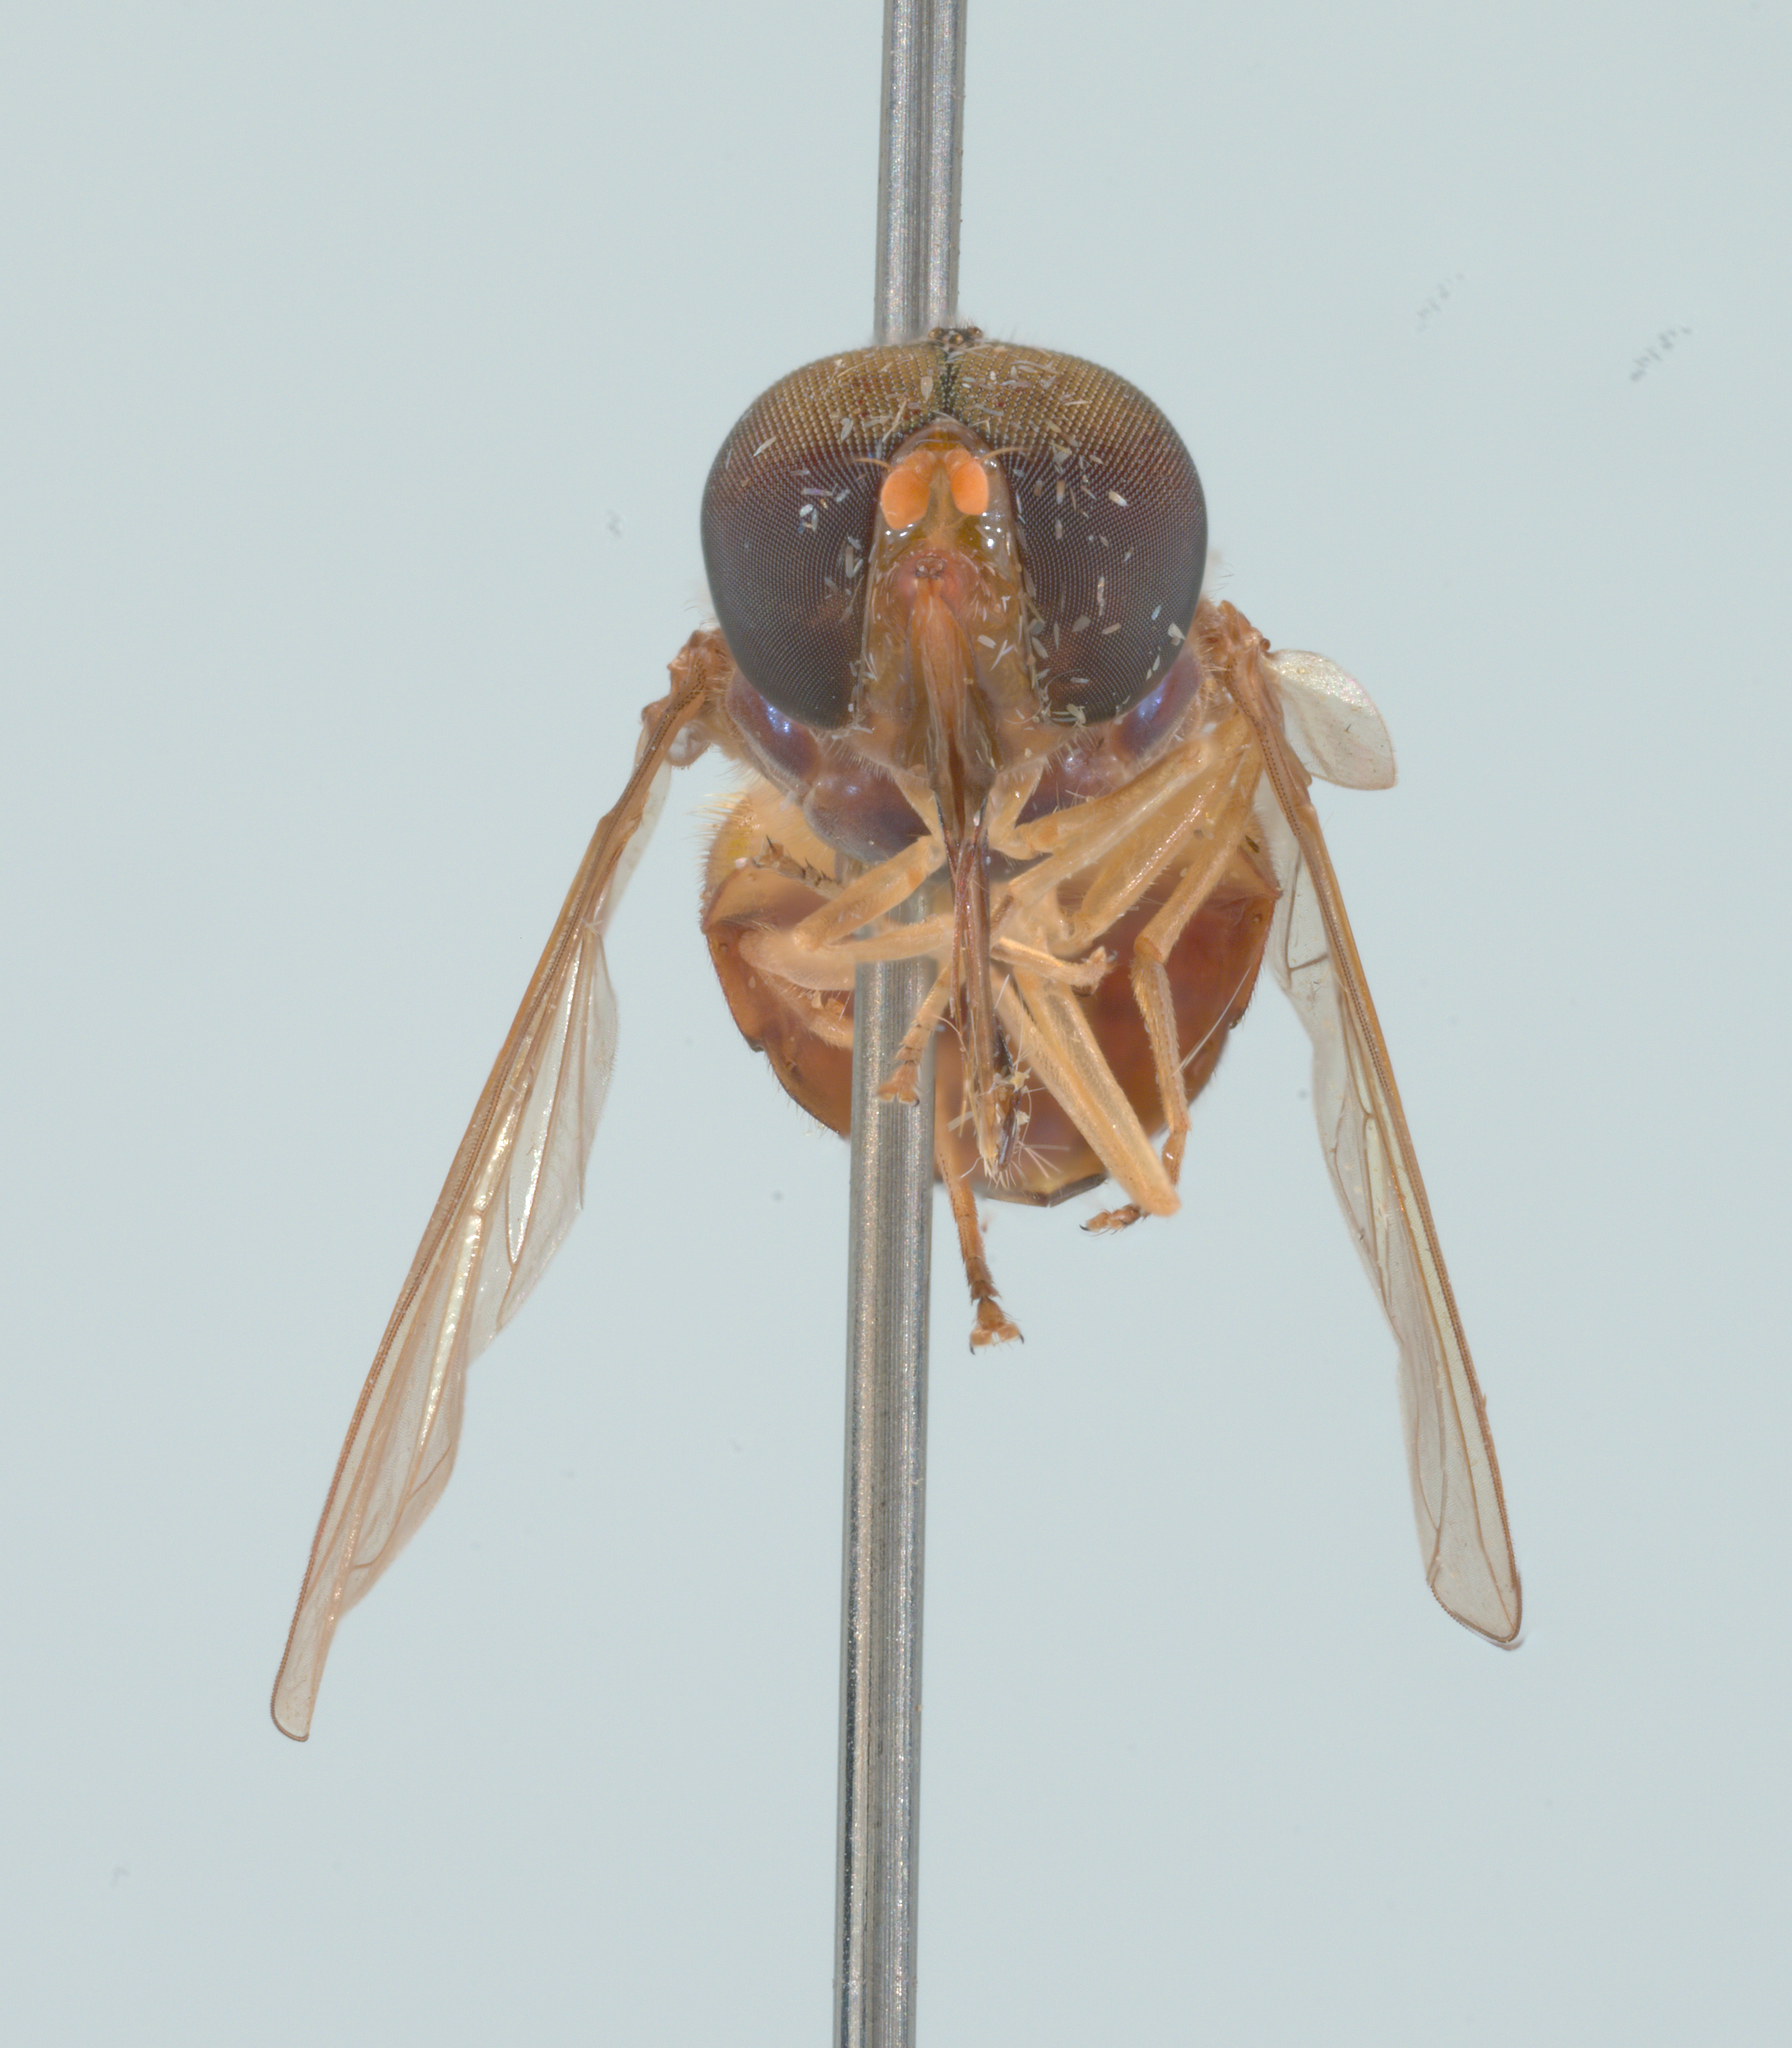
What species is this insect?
Rhingia semicaerulea
